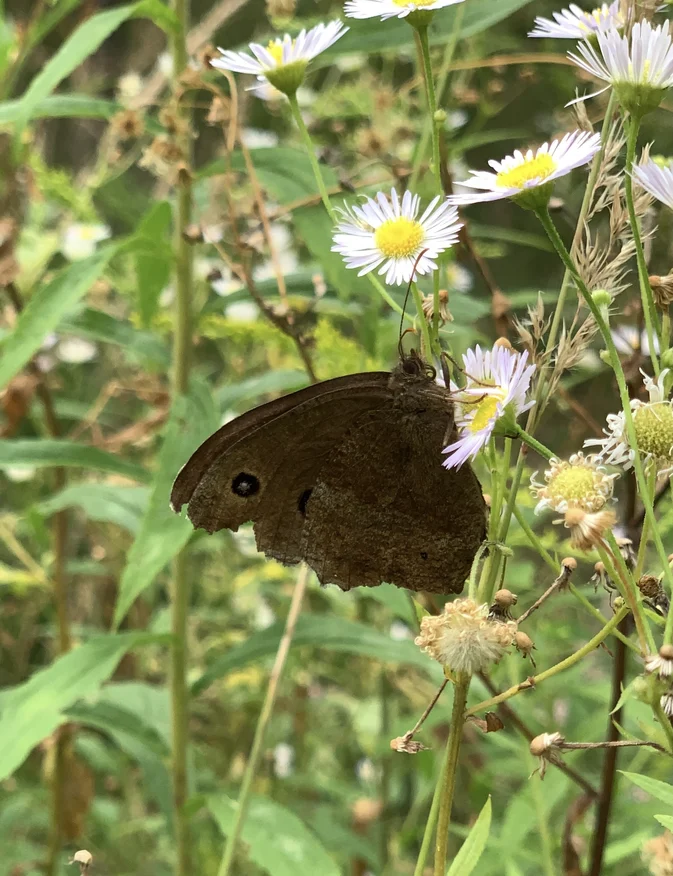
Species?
Minois dryas
